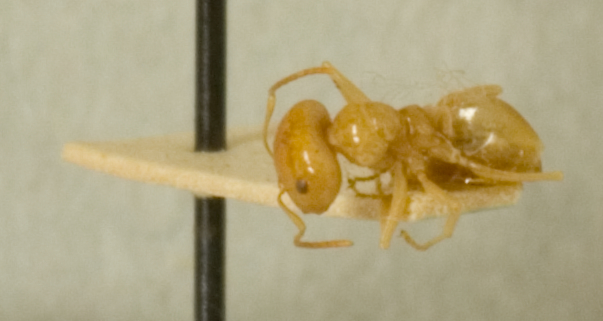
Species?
Melophorus ludius
